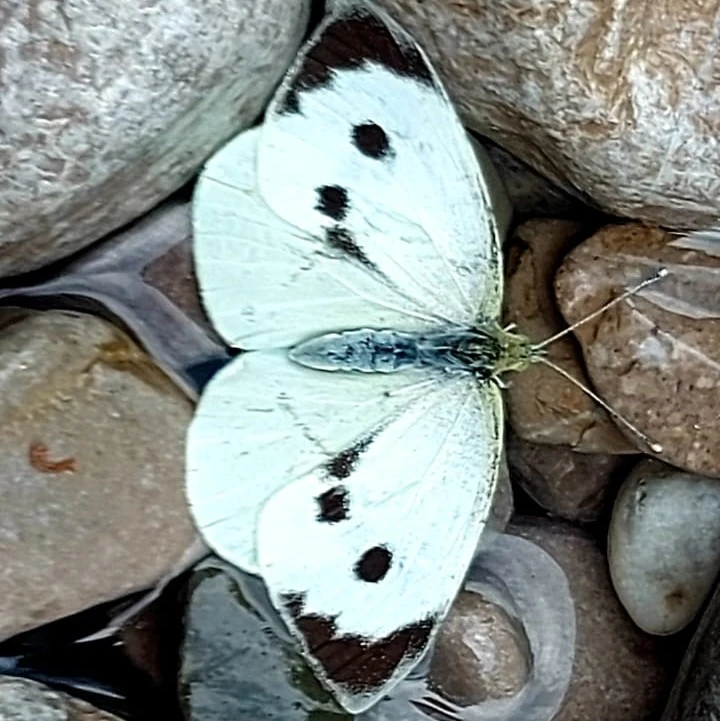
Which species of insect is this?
Pieris brassicae
